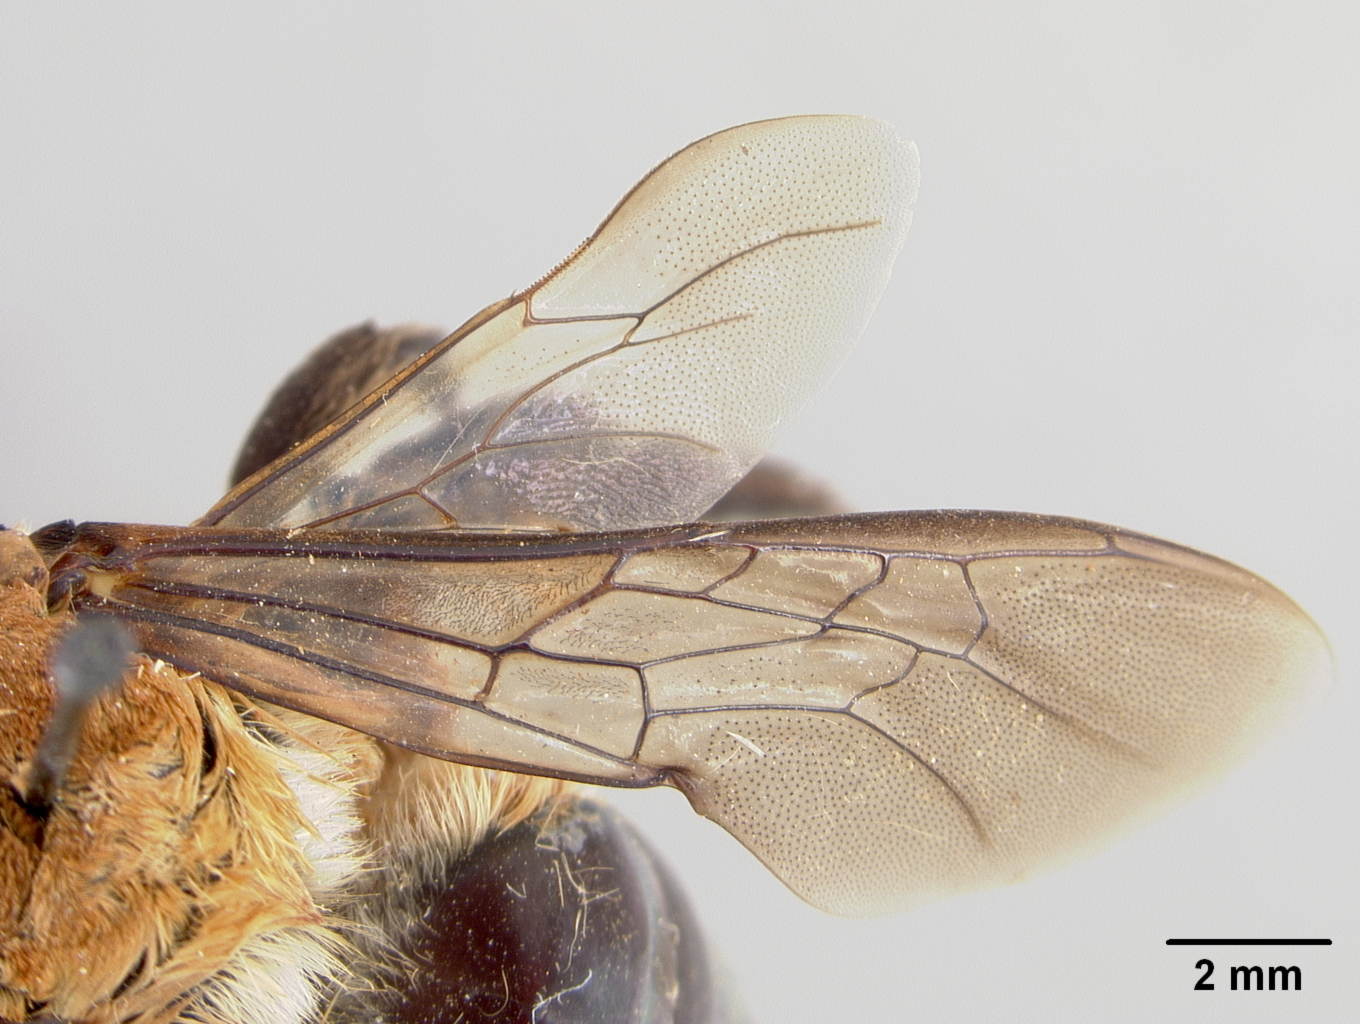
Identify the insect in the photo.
Protoxaea impunctata
